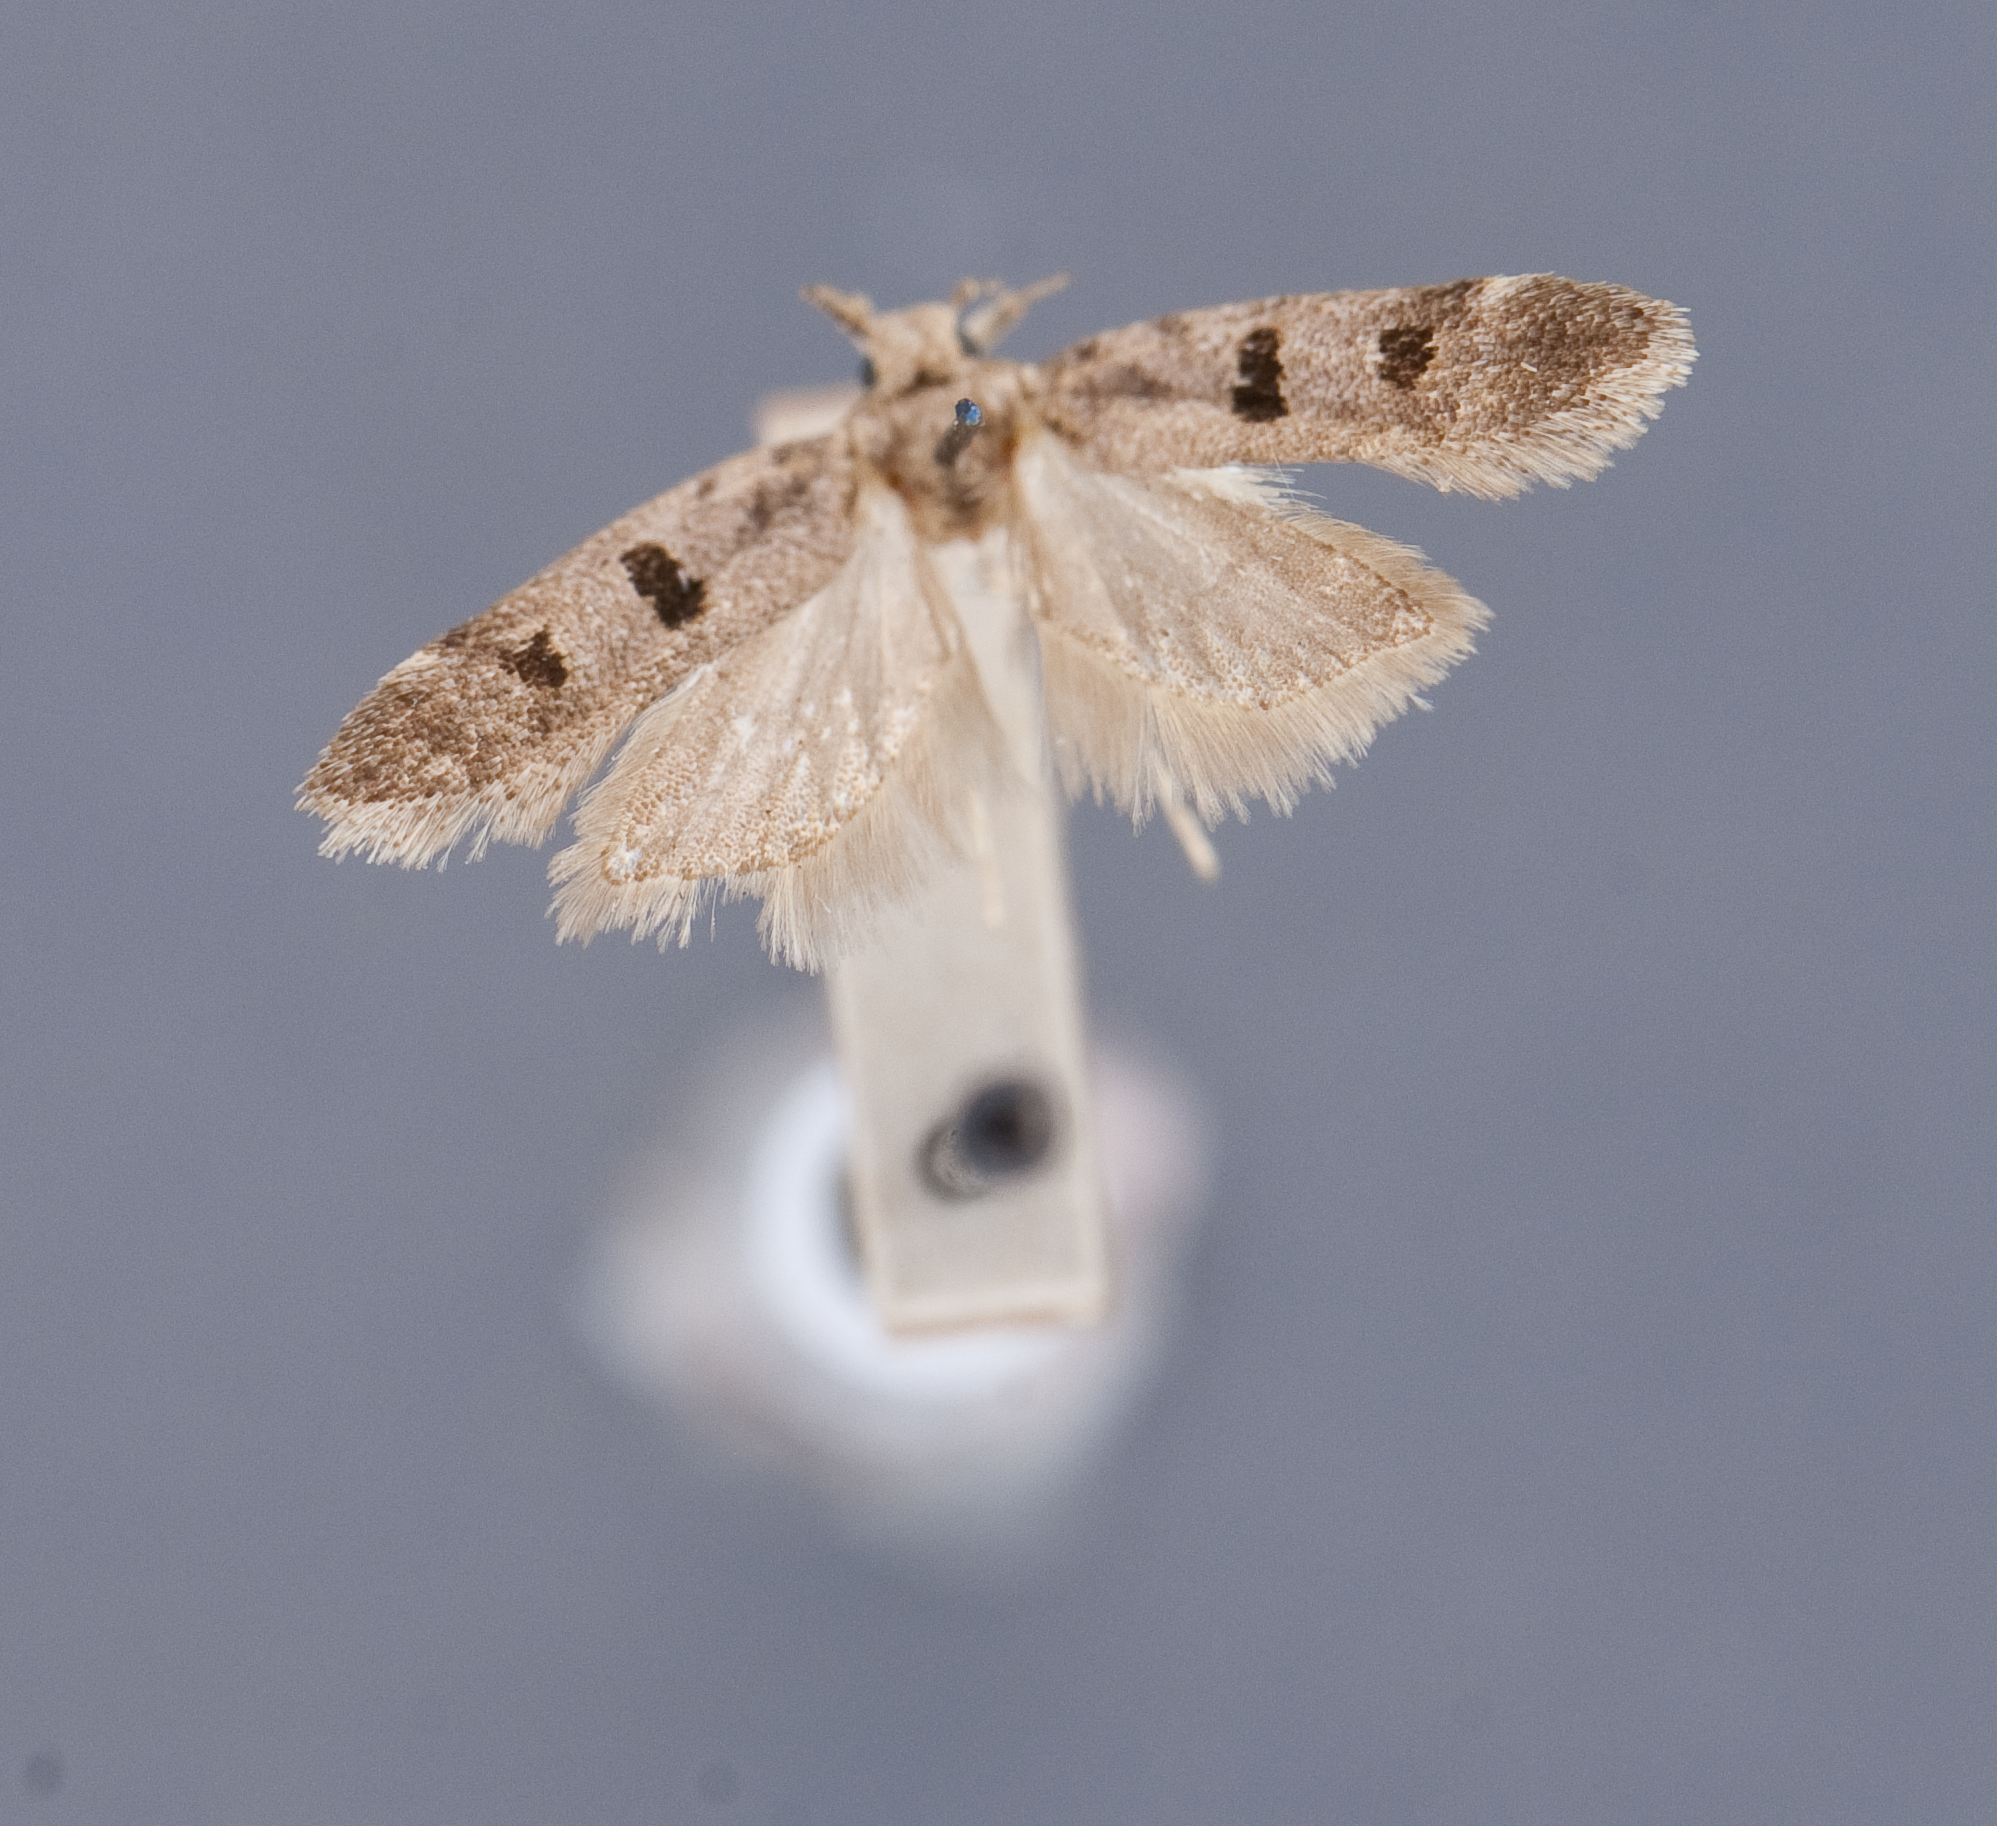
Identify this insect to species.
Filatima biforella (also Gelechia biforella)
